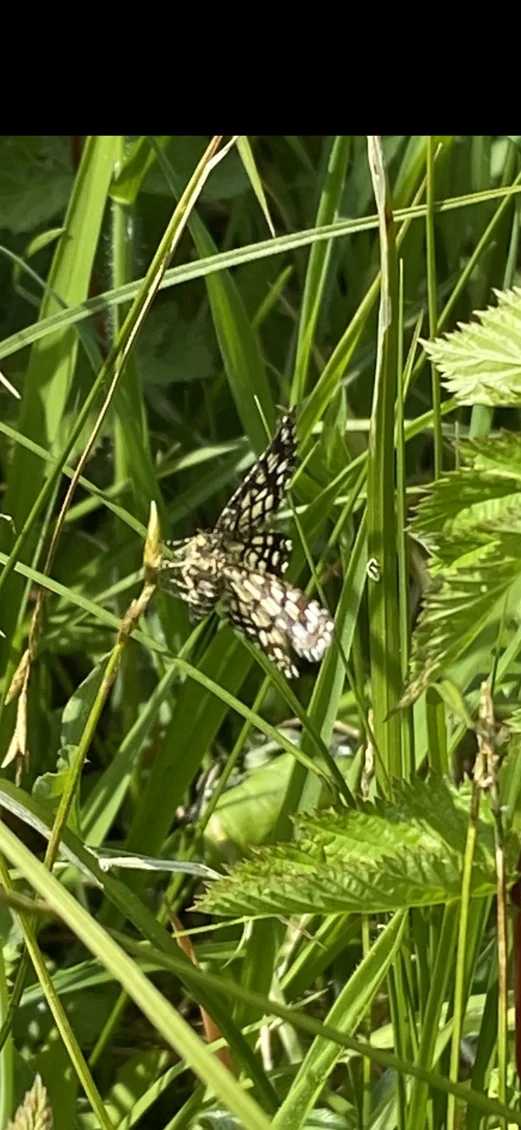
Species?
Chiasmia clathrata
